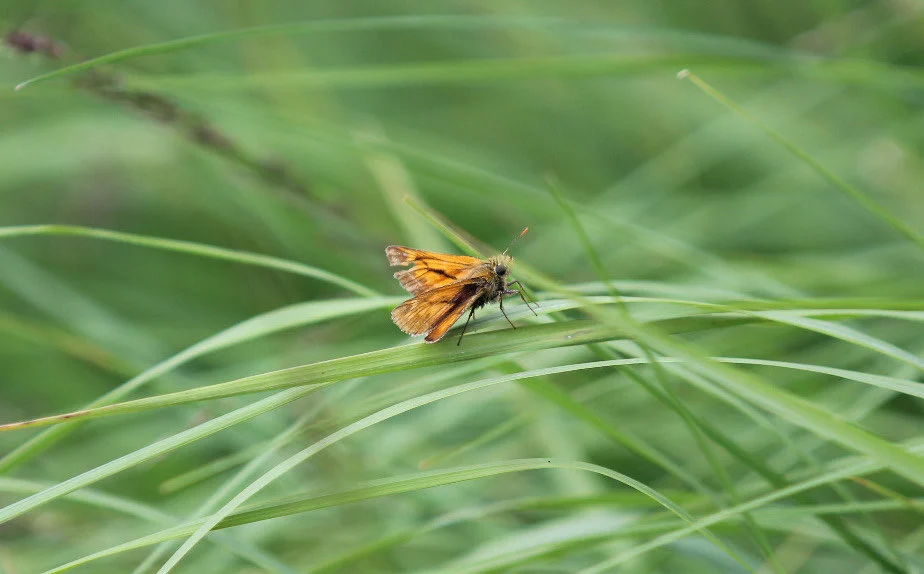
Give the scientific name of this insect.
Ochlodes sylvanus (also Ochlodes venata)
